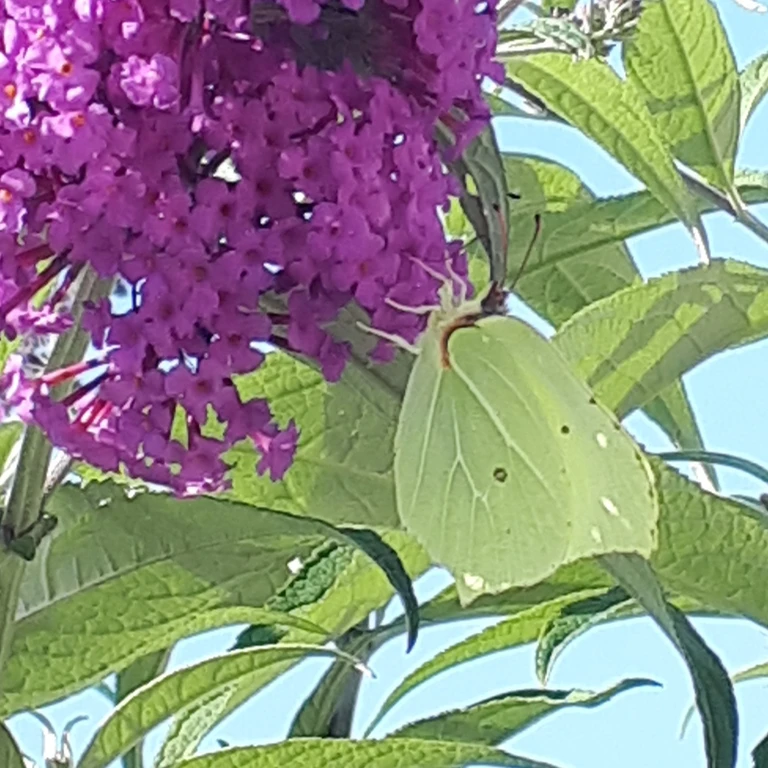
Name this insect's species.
Gonepteryx rhamni
